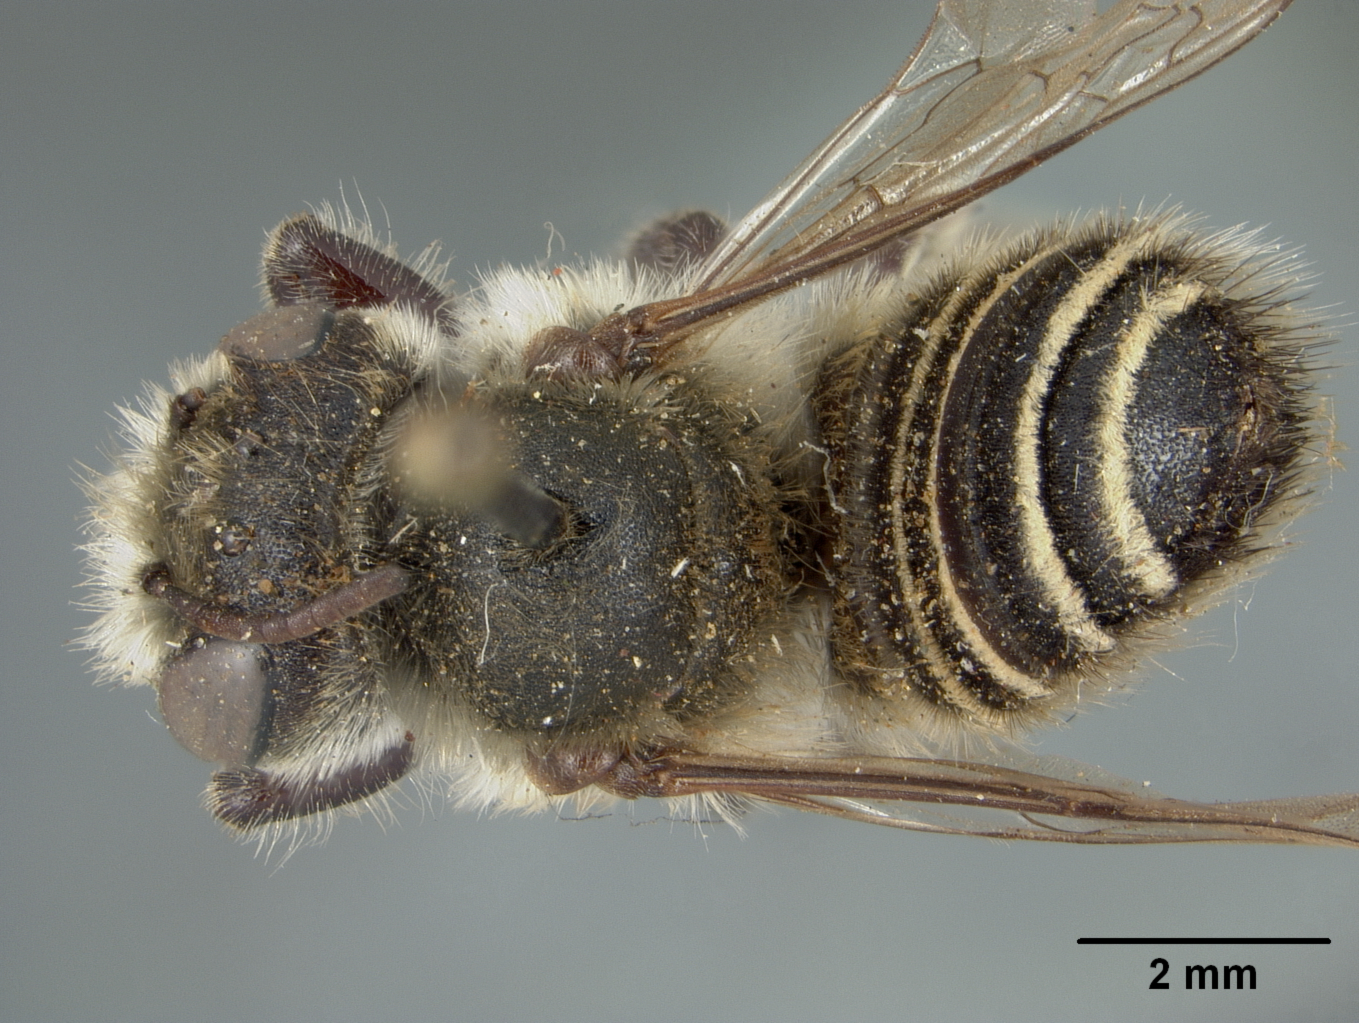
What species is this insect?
Megachile gabrielensis
